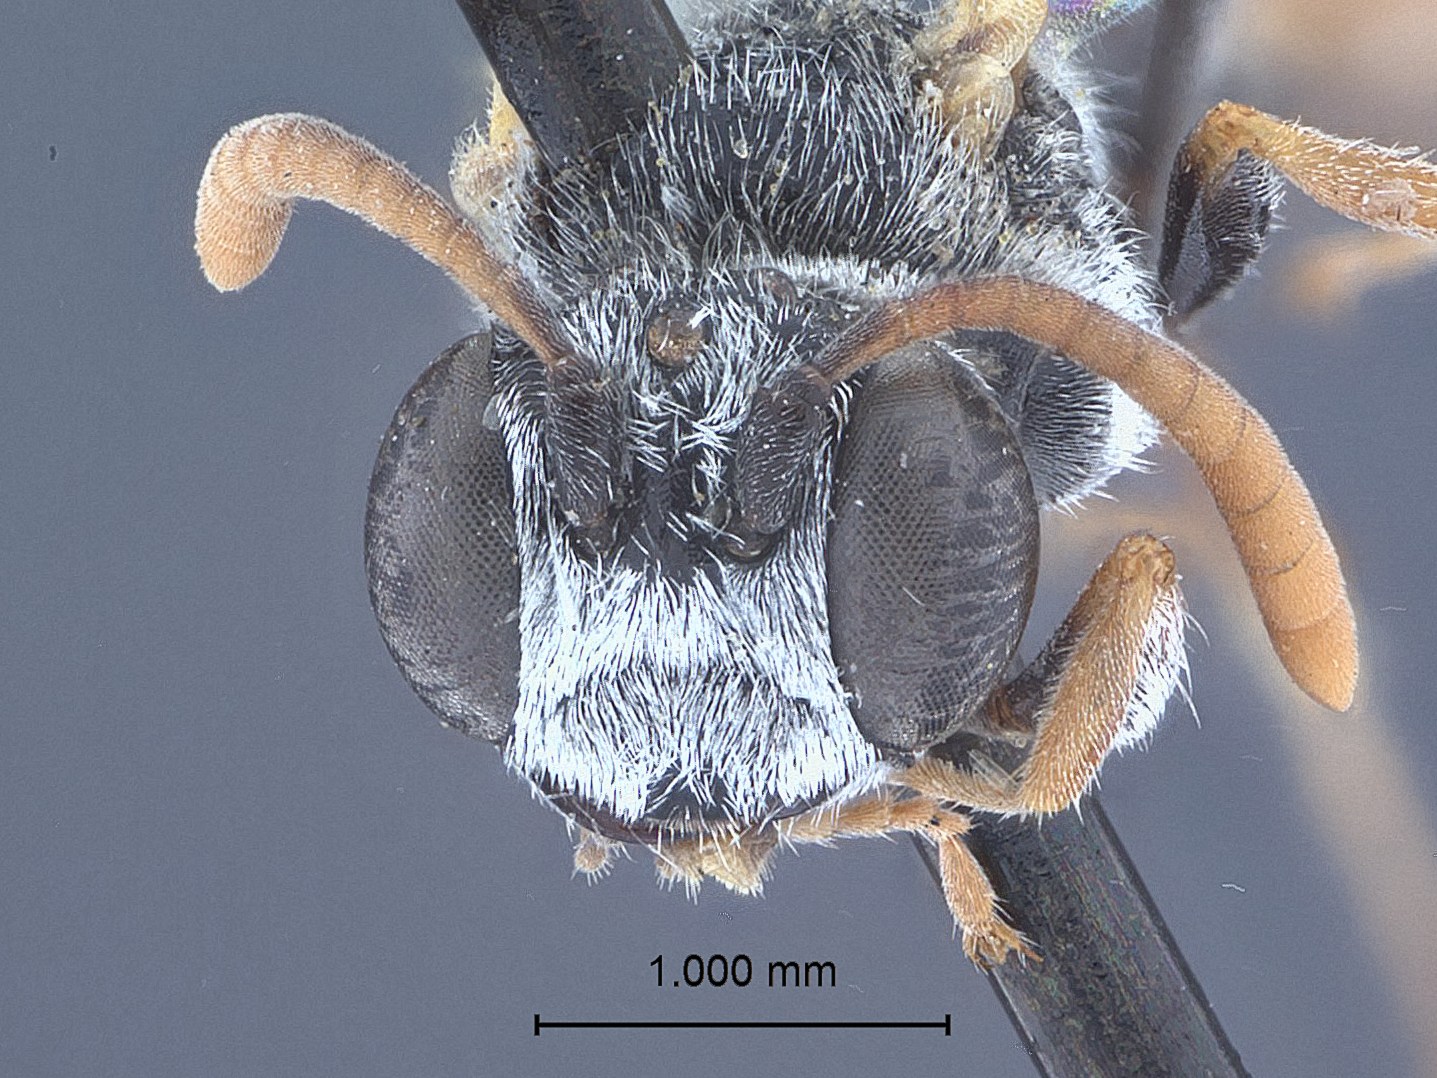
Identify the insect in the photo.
Psen politus
